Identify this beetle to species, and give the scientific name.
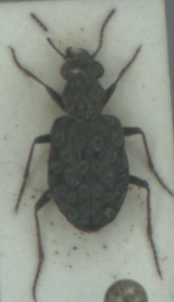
Elaphrus riparius
